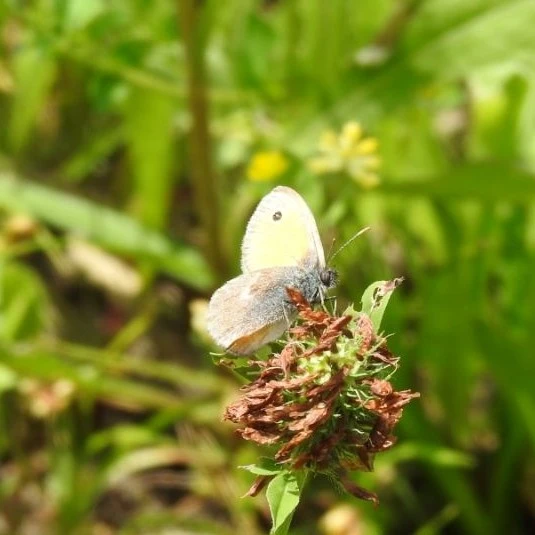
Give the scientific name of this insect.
Coenonympha pamphilus
